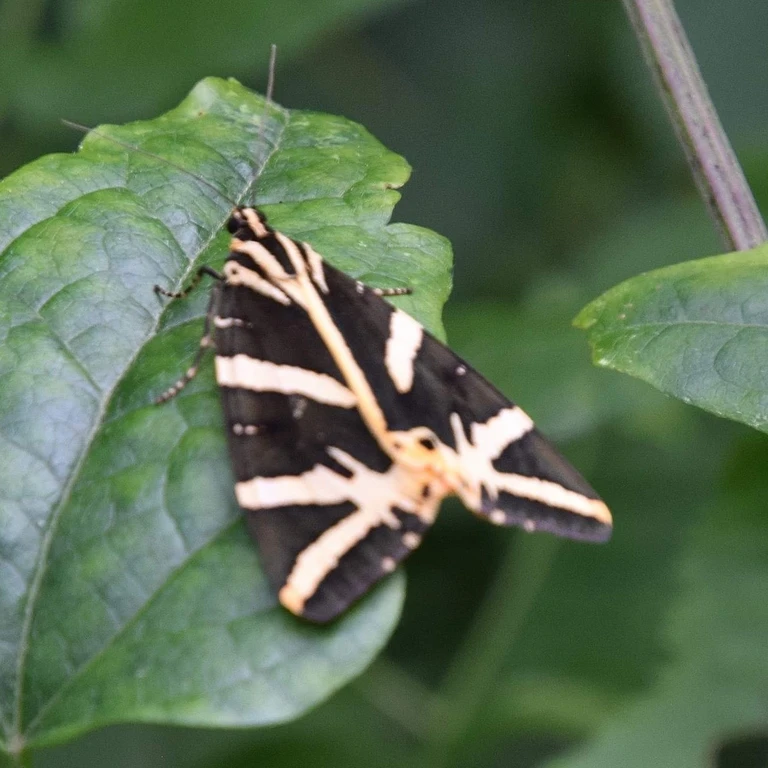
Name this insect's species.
Euplagia quadripunctaria
